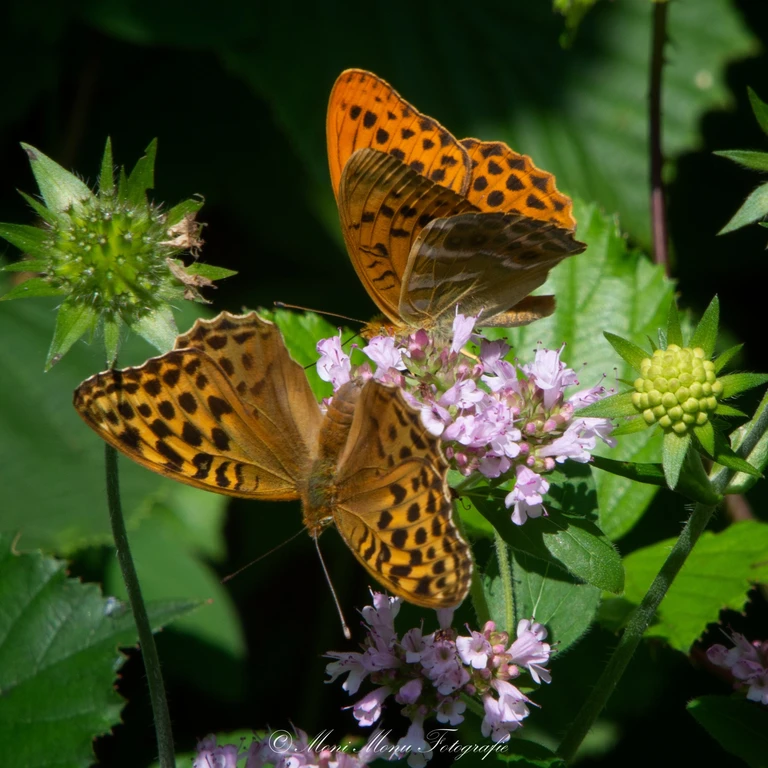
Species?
Argynnis paphia
